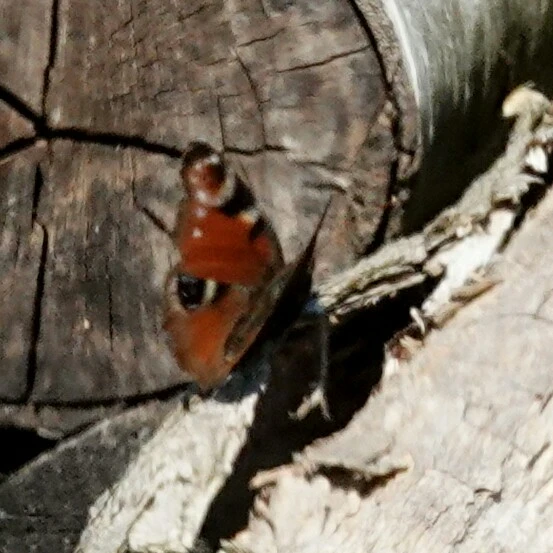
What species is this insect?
Aglais io
